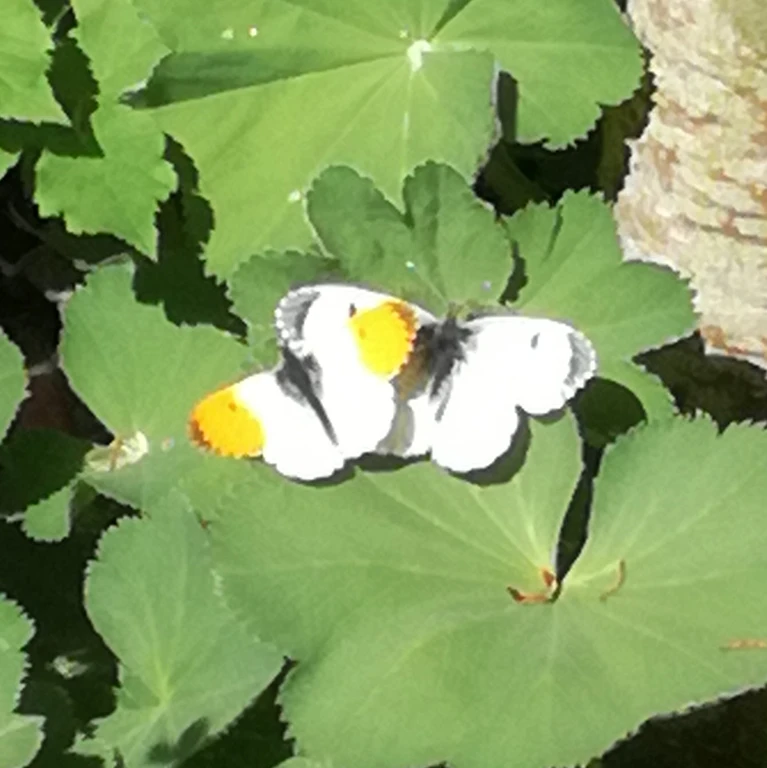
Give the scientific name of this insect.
Anthocharis cardamines
